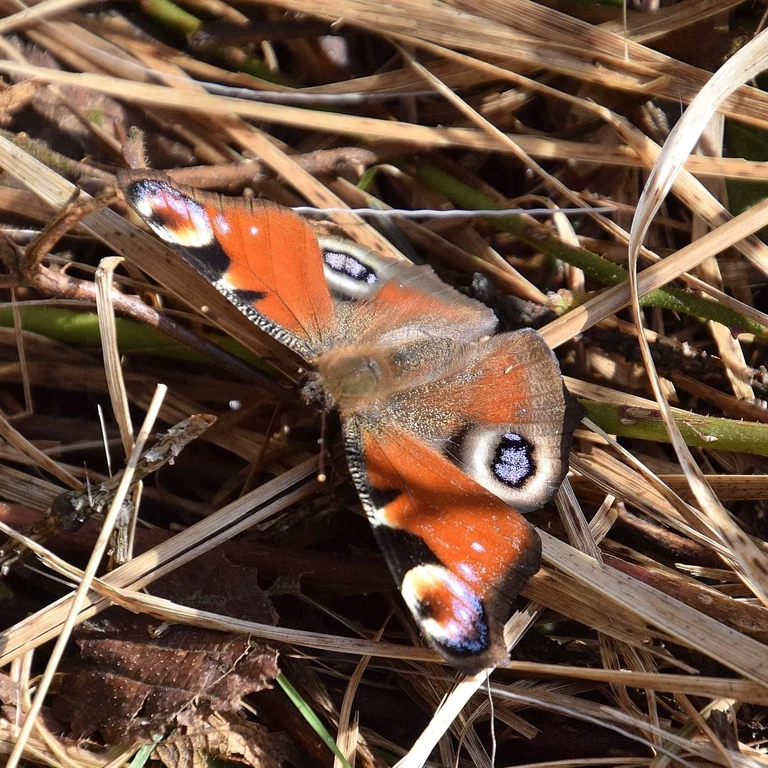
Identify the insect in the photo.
Aglais io
